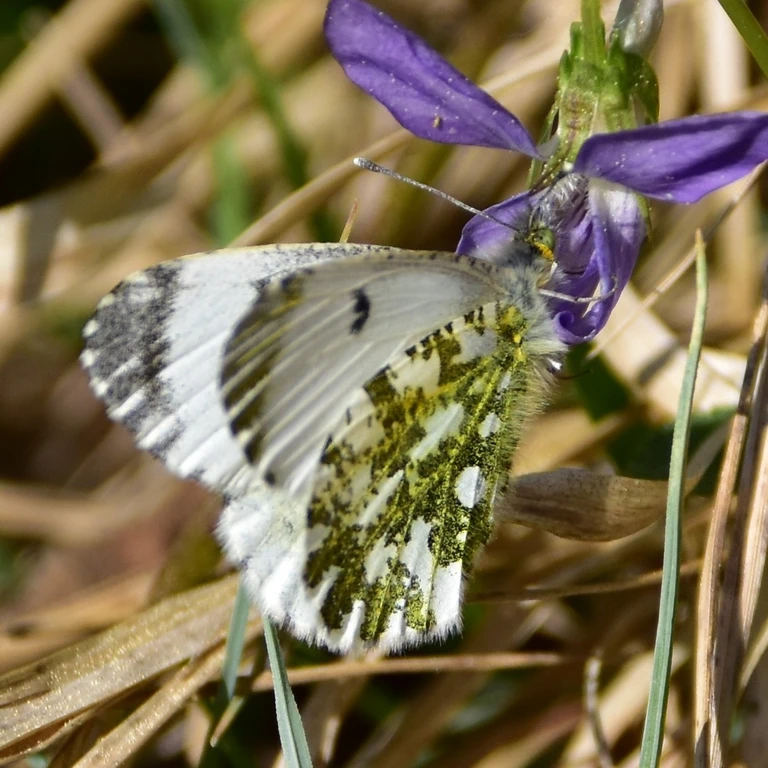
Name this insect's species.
Anthocharis cardamines
